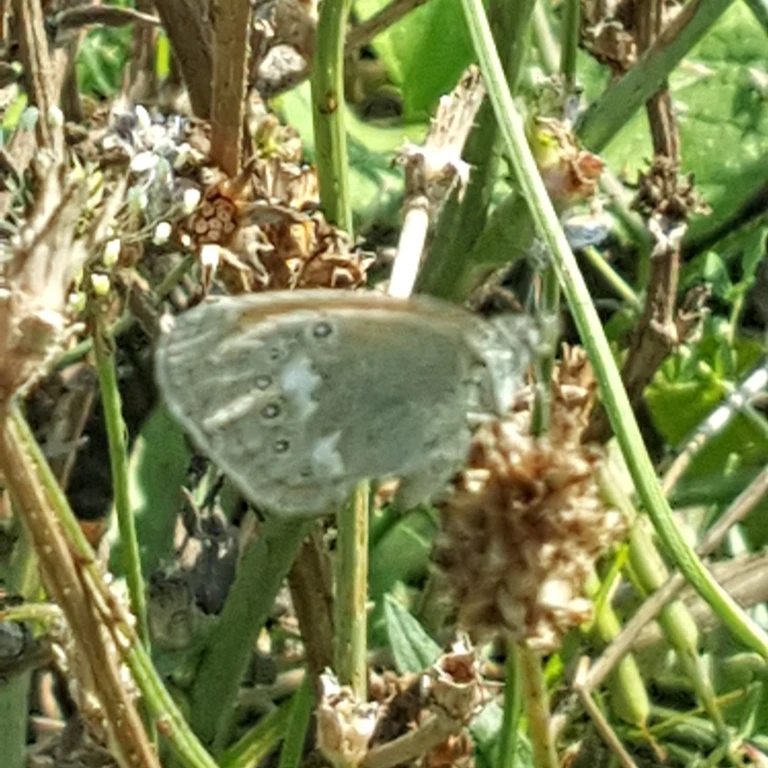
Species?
Coenonympha glycerion (also Coenonympha iphis)
